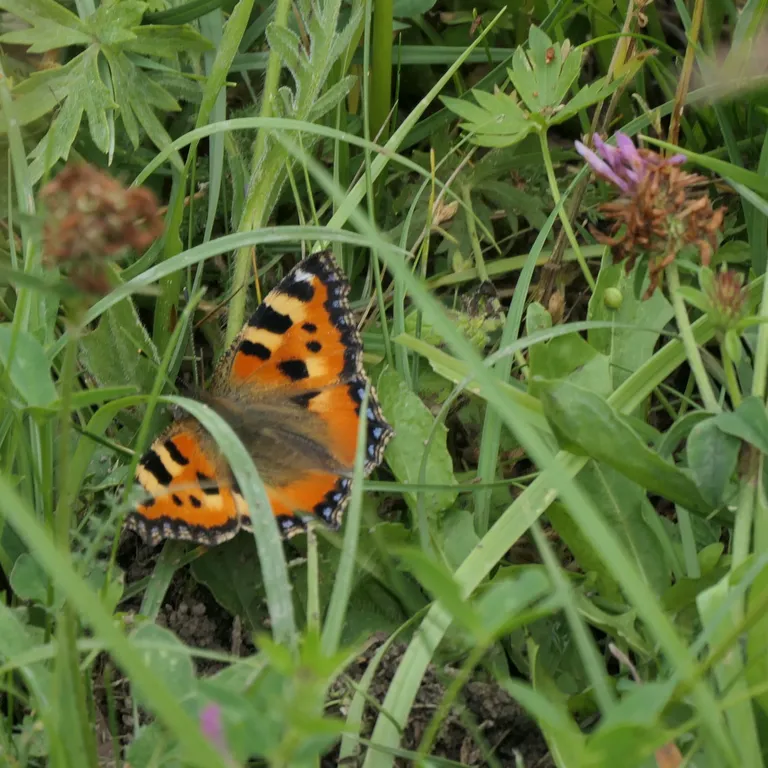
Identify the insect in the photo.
Aglais urticae
